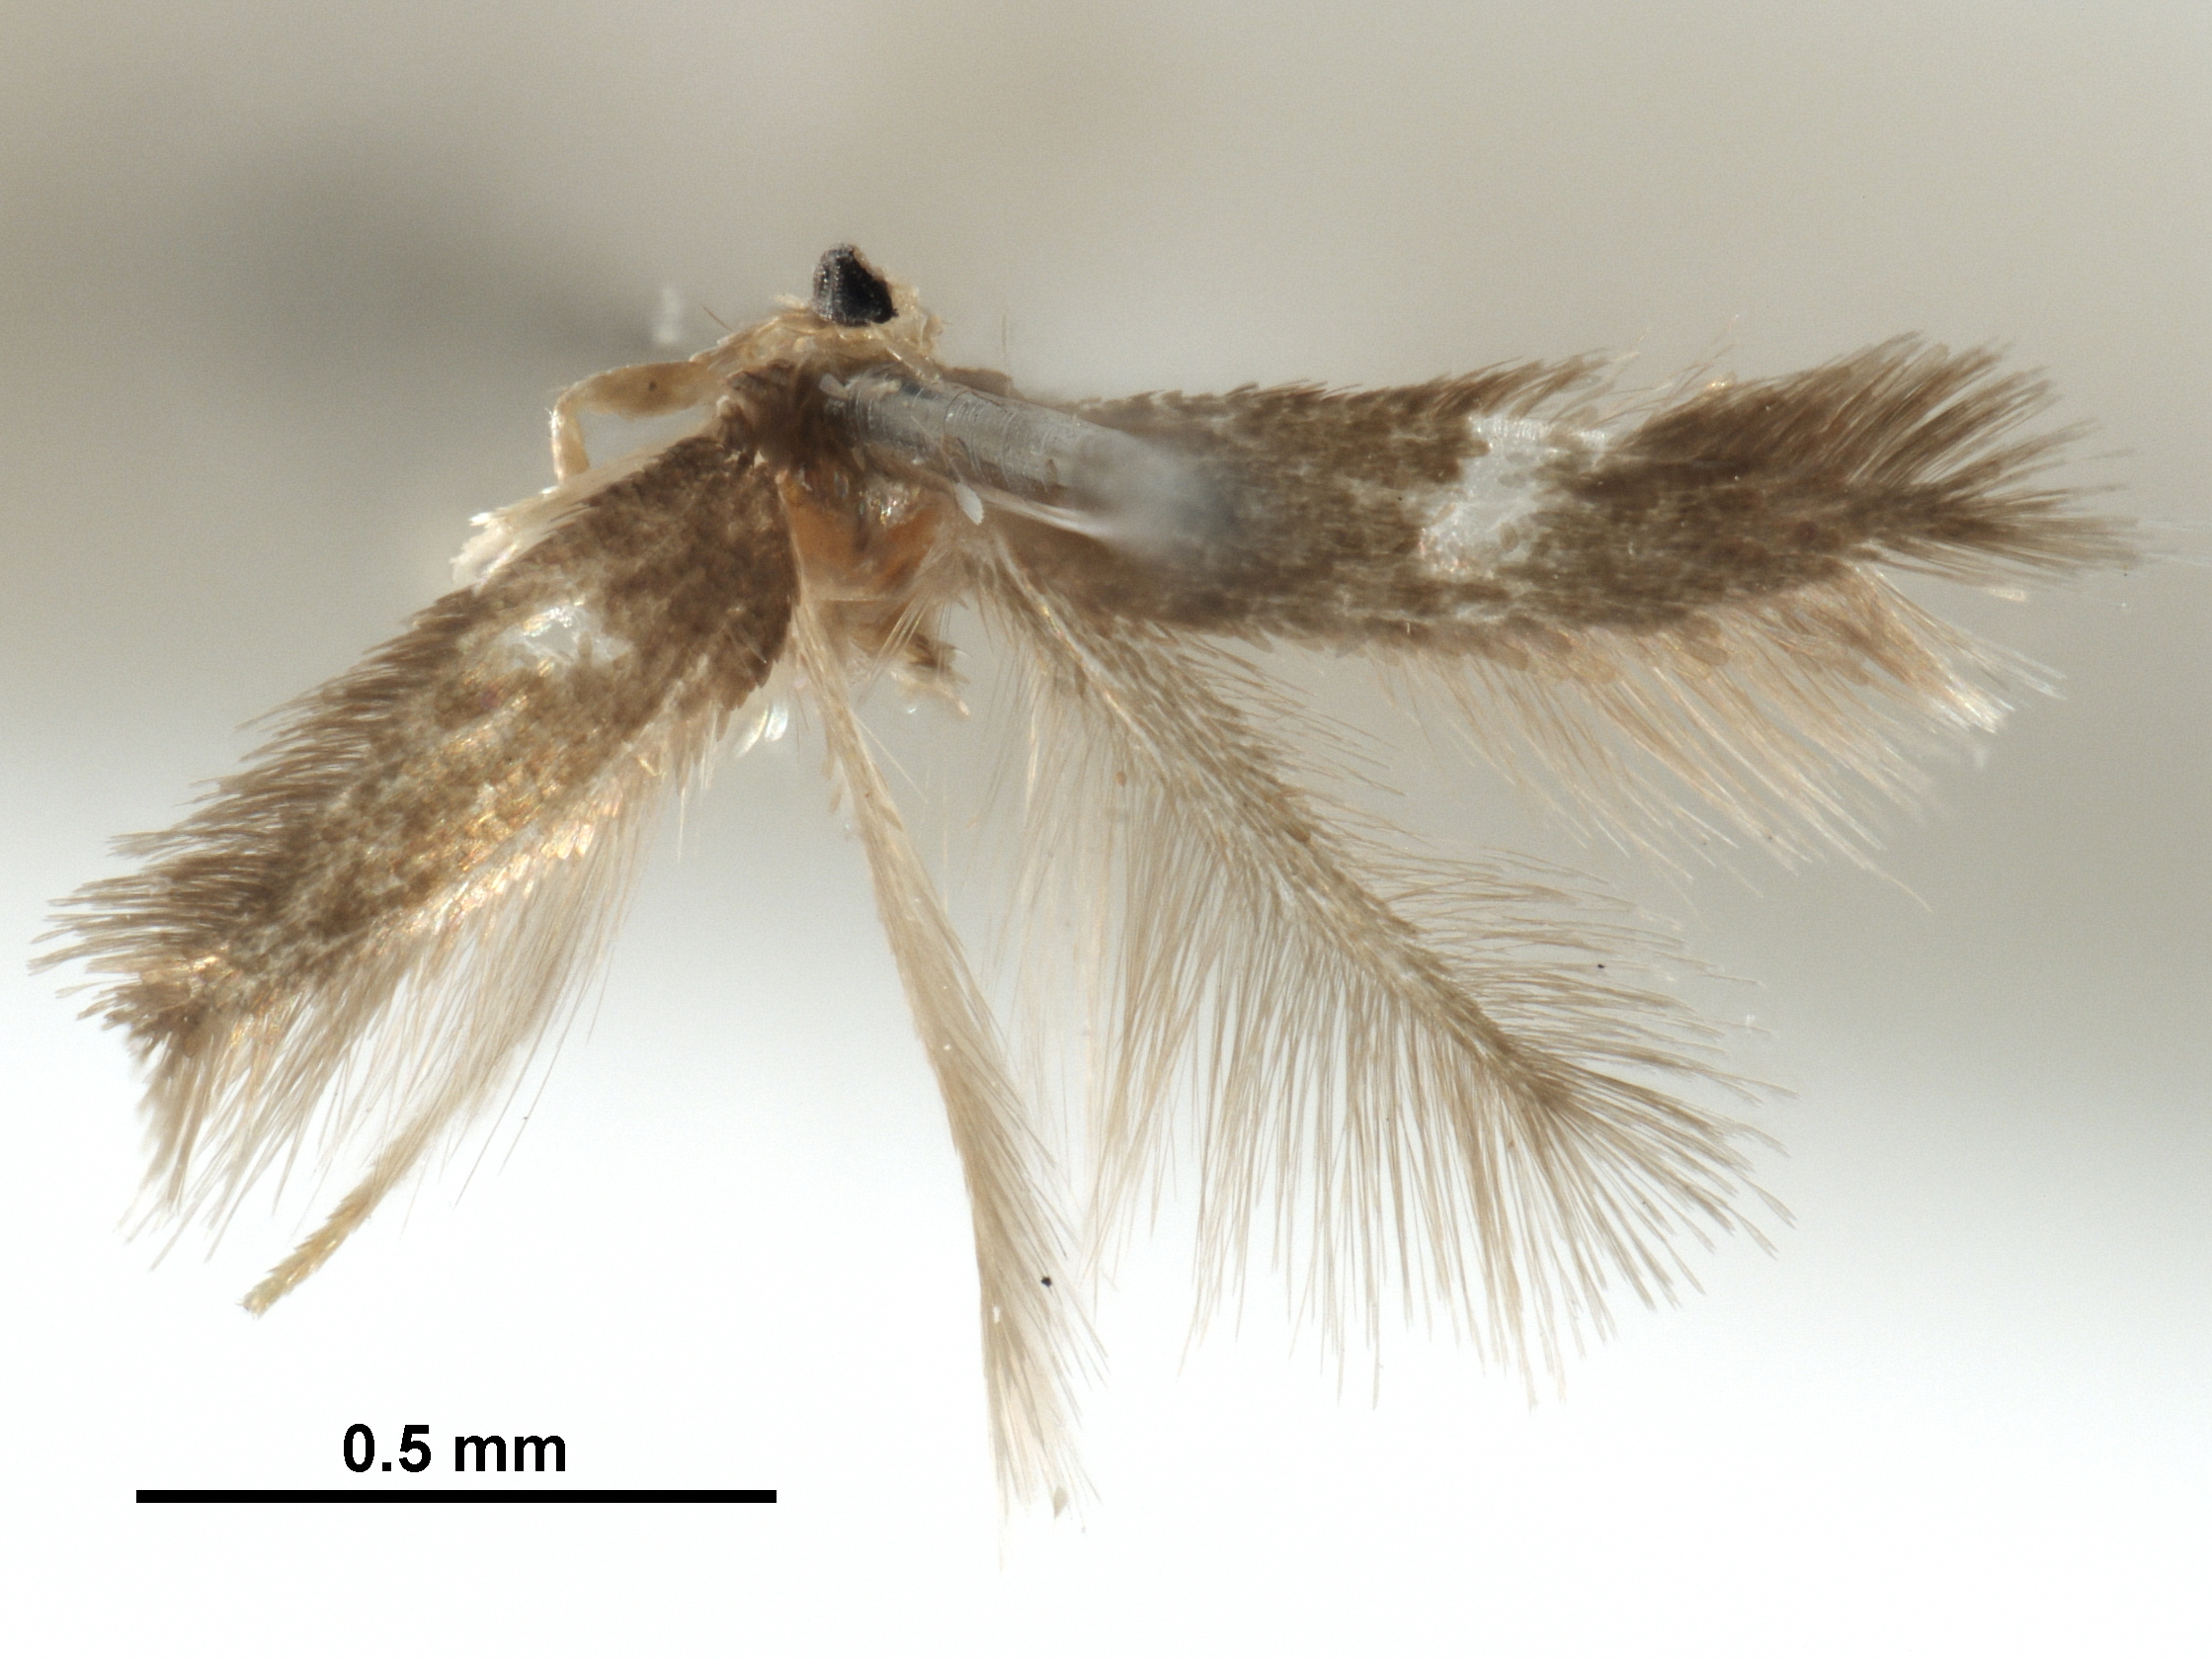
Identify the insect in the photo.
Stigmella sclerostylota
